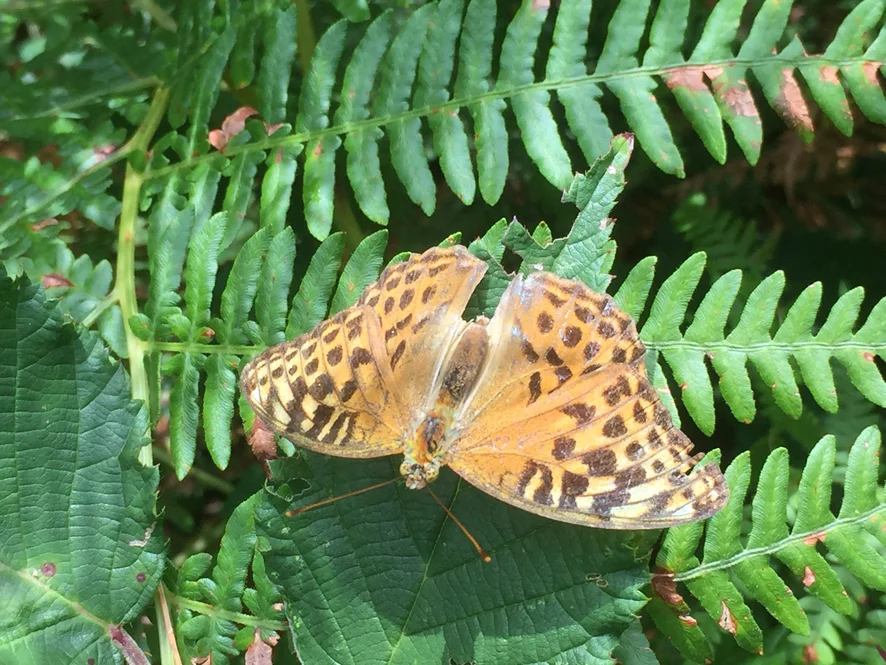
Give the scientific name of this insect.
Argynnis paphia
